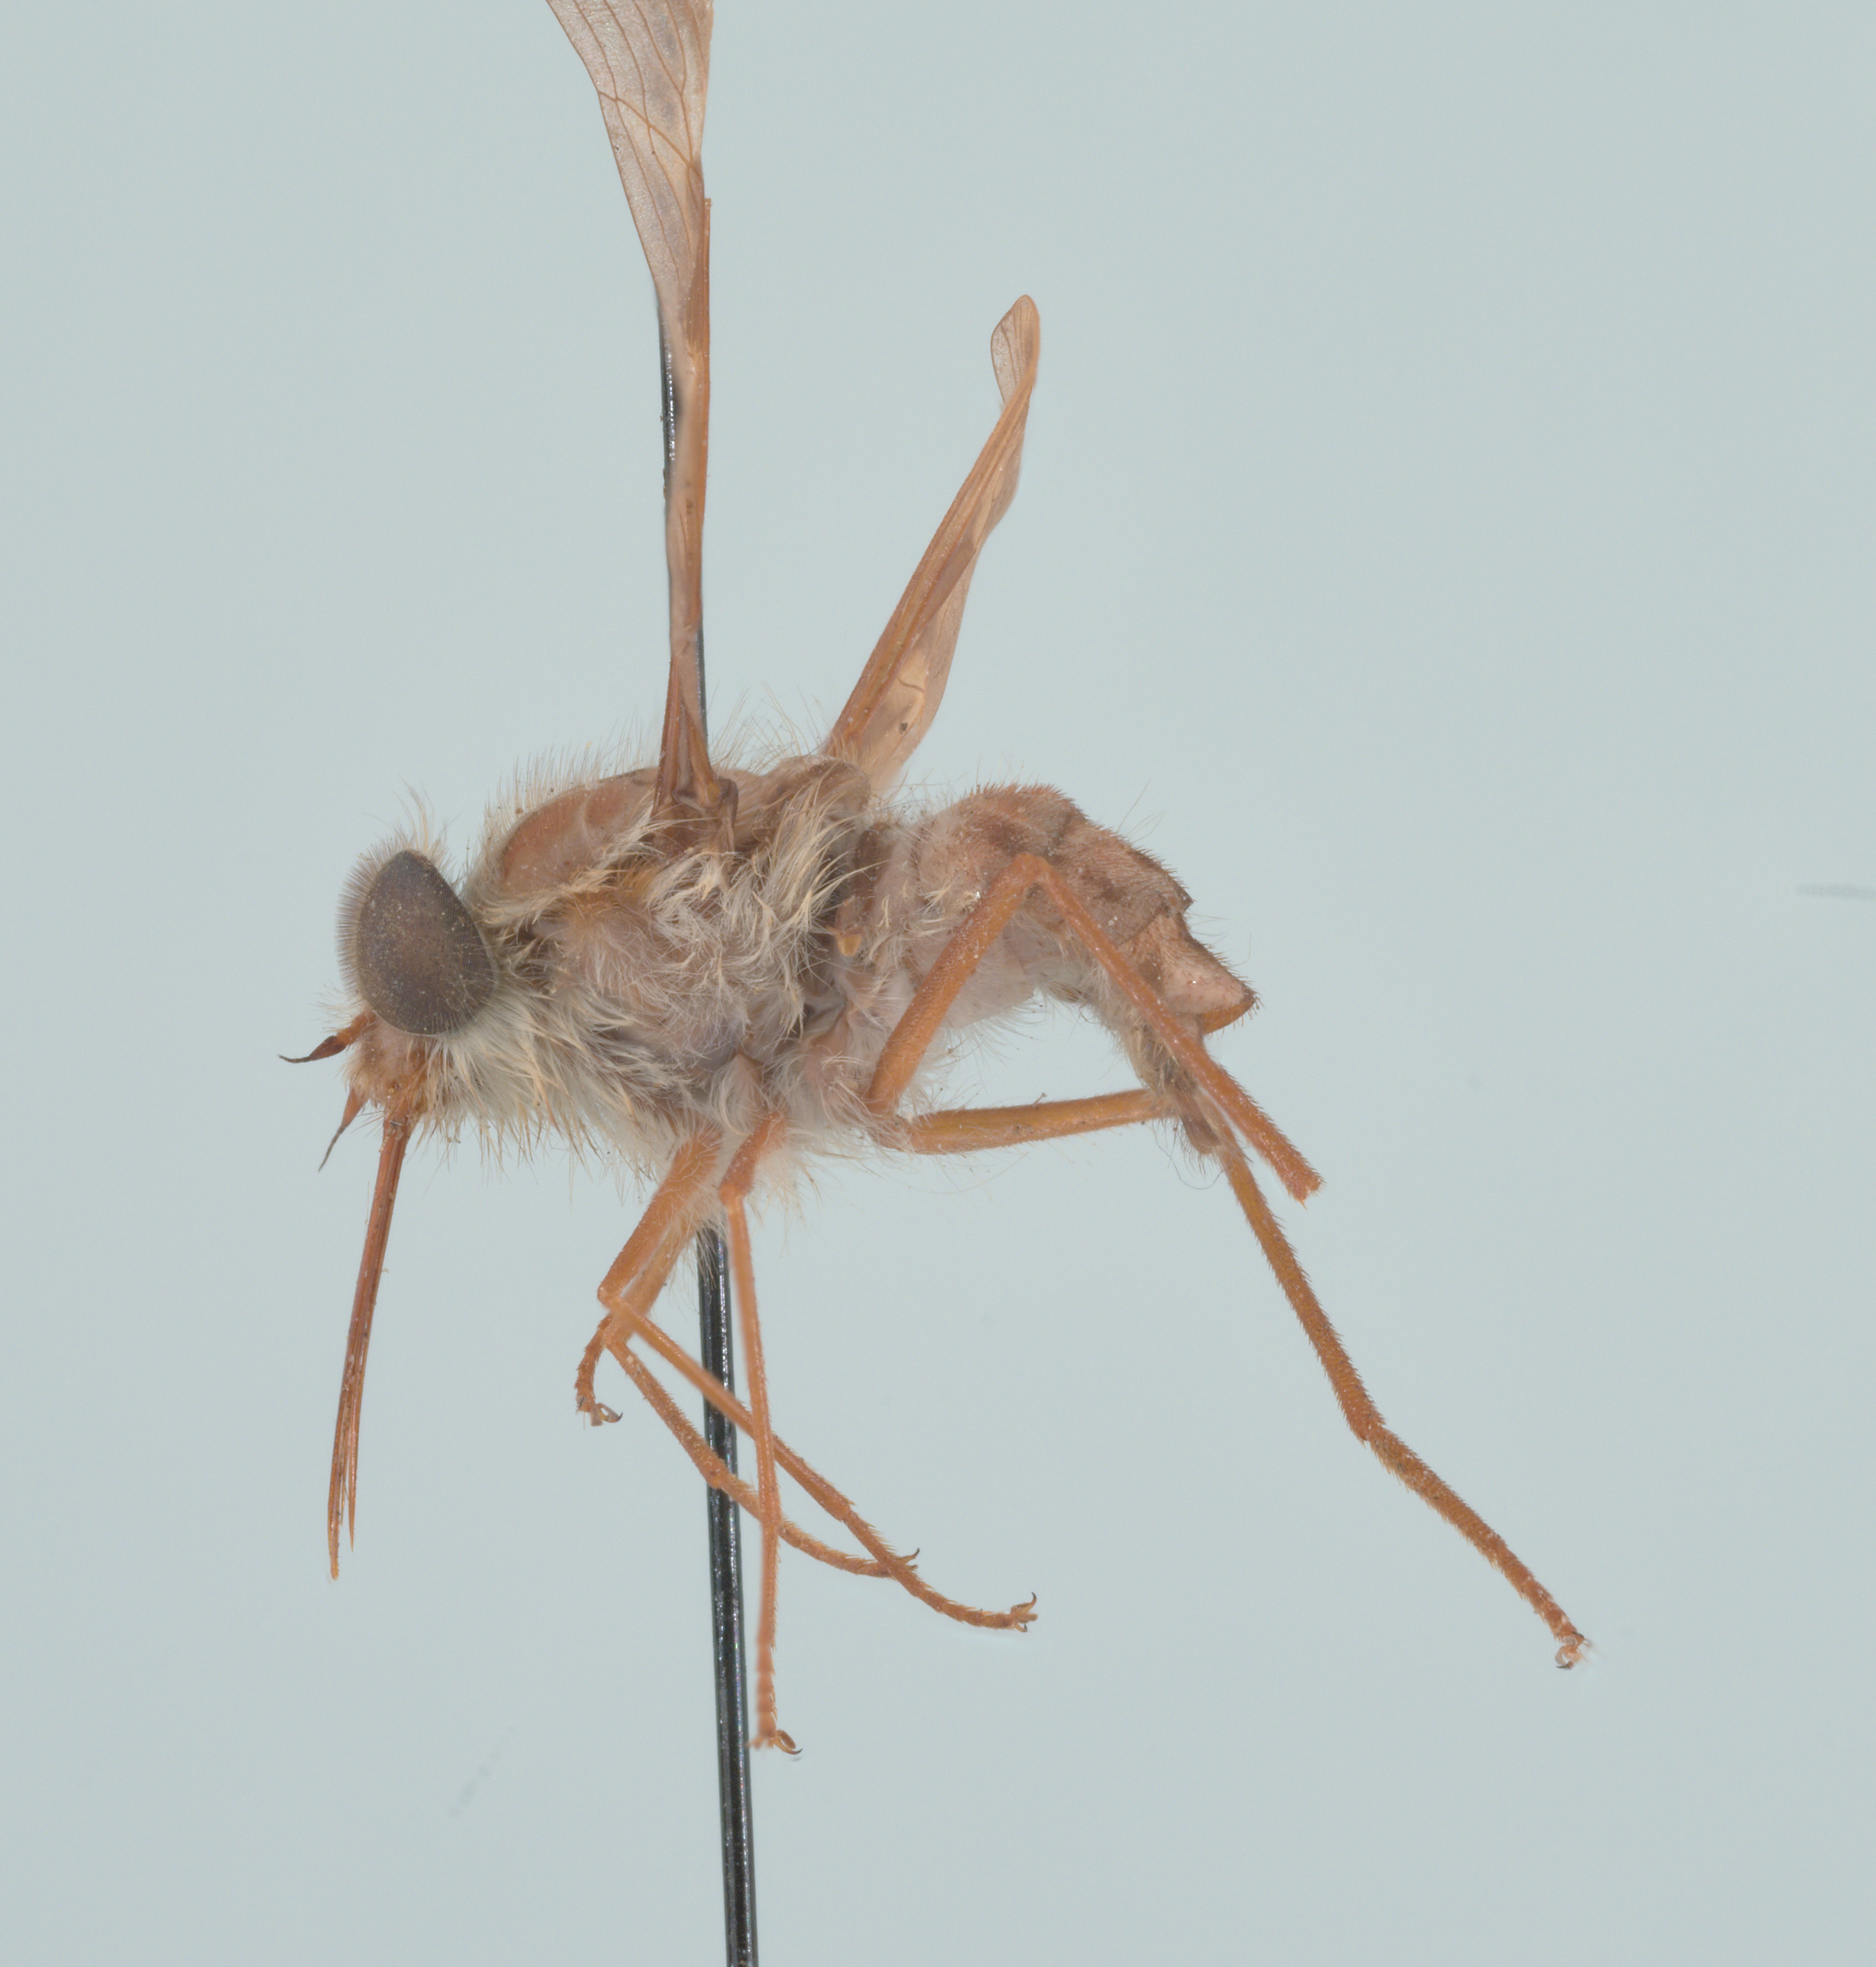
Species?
Hirmoneura nubipennis (also Trichophthalma nubipennis)
